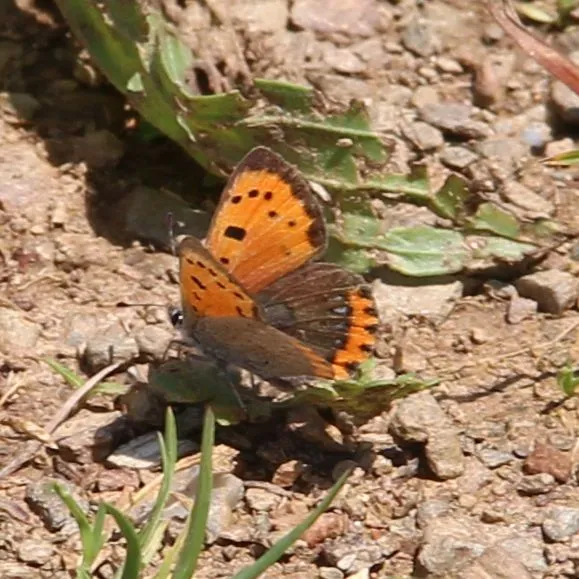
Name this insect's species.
Lycaena phlaeas
